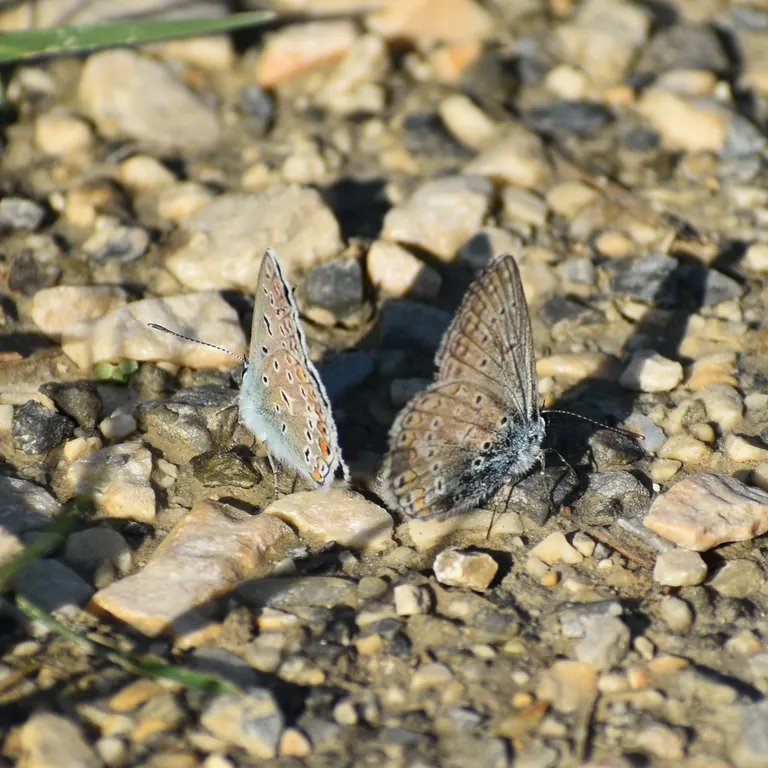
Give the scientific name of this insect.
Polyommatus icarus
